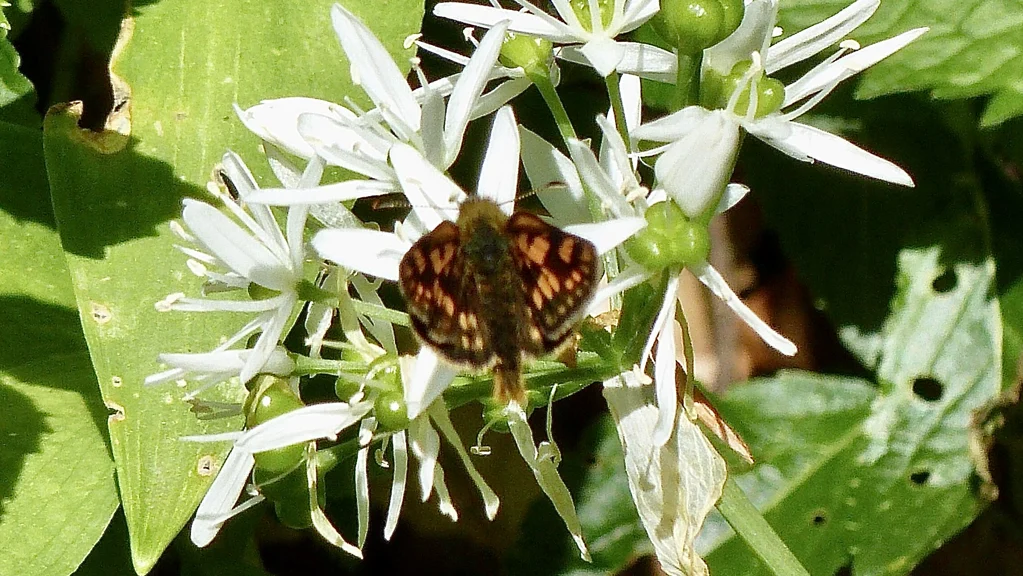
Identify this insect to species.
Carterocephalus palaemon
